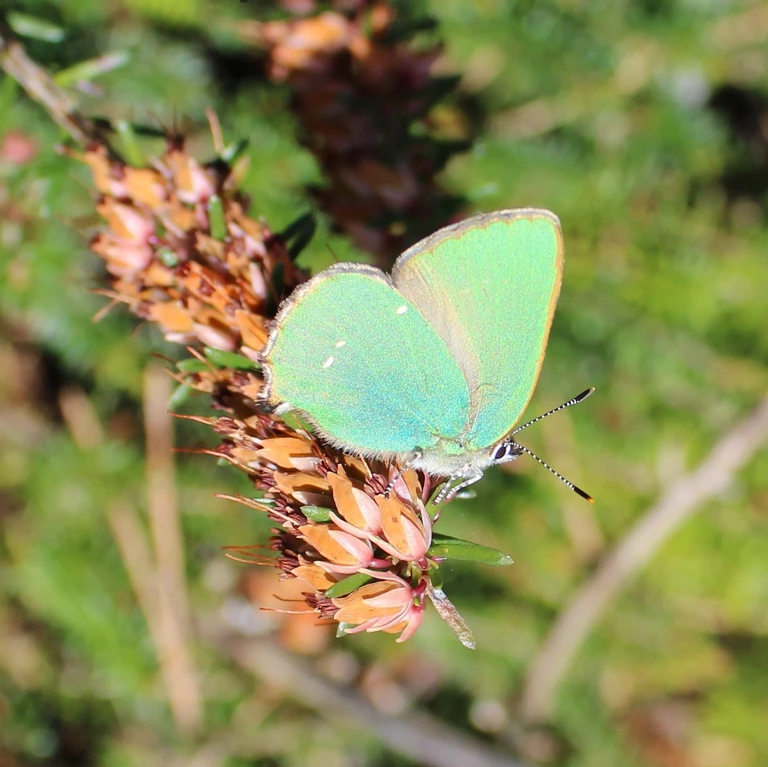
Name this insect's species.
Callophrys rubi
